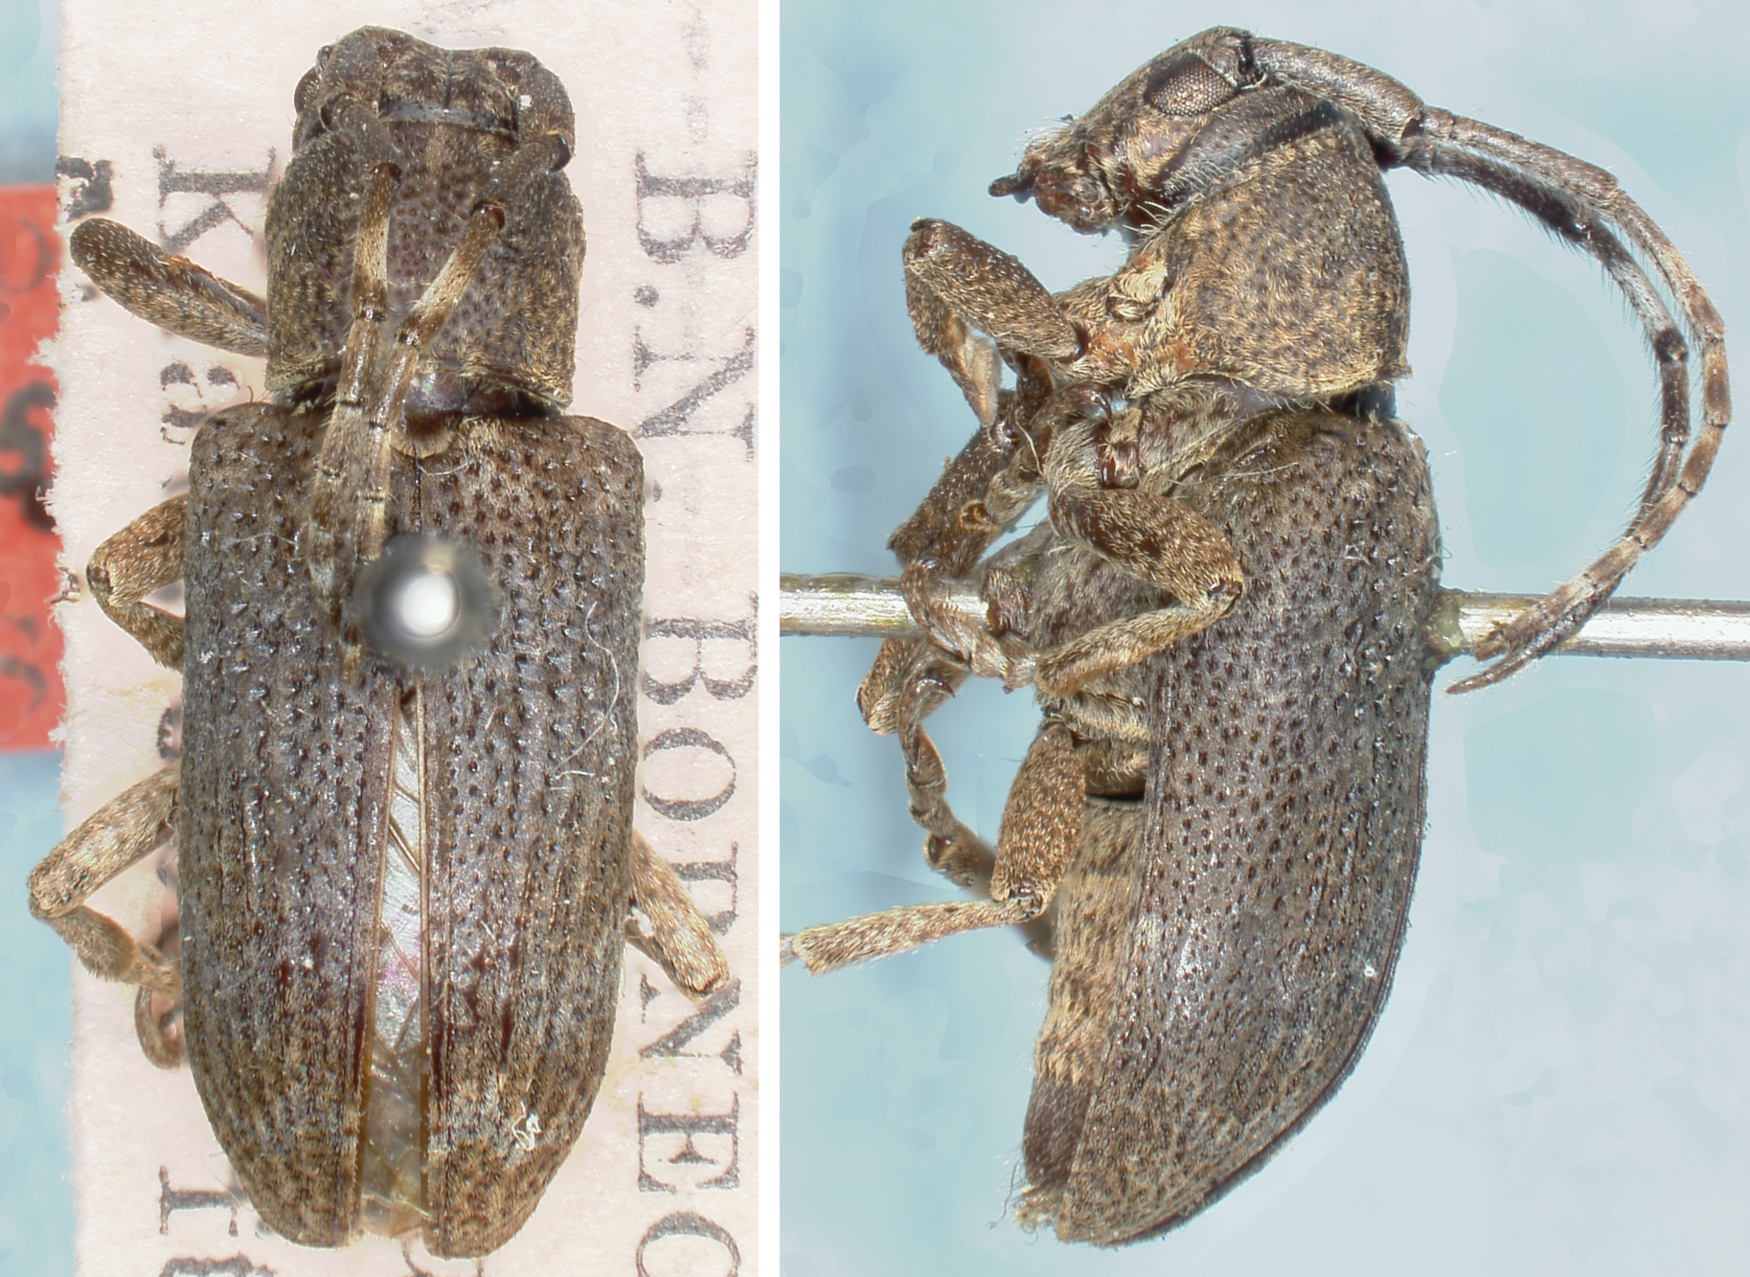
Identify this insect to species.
Pterolophia monticola
